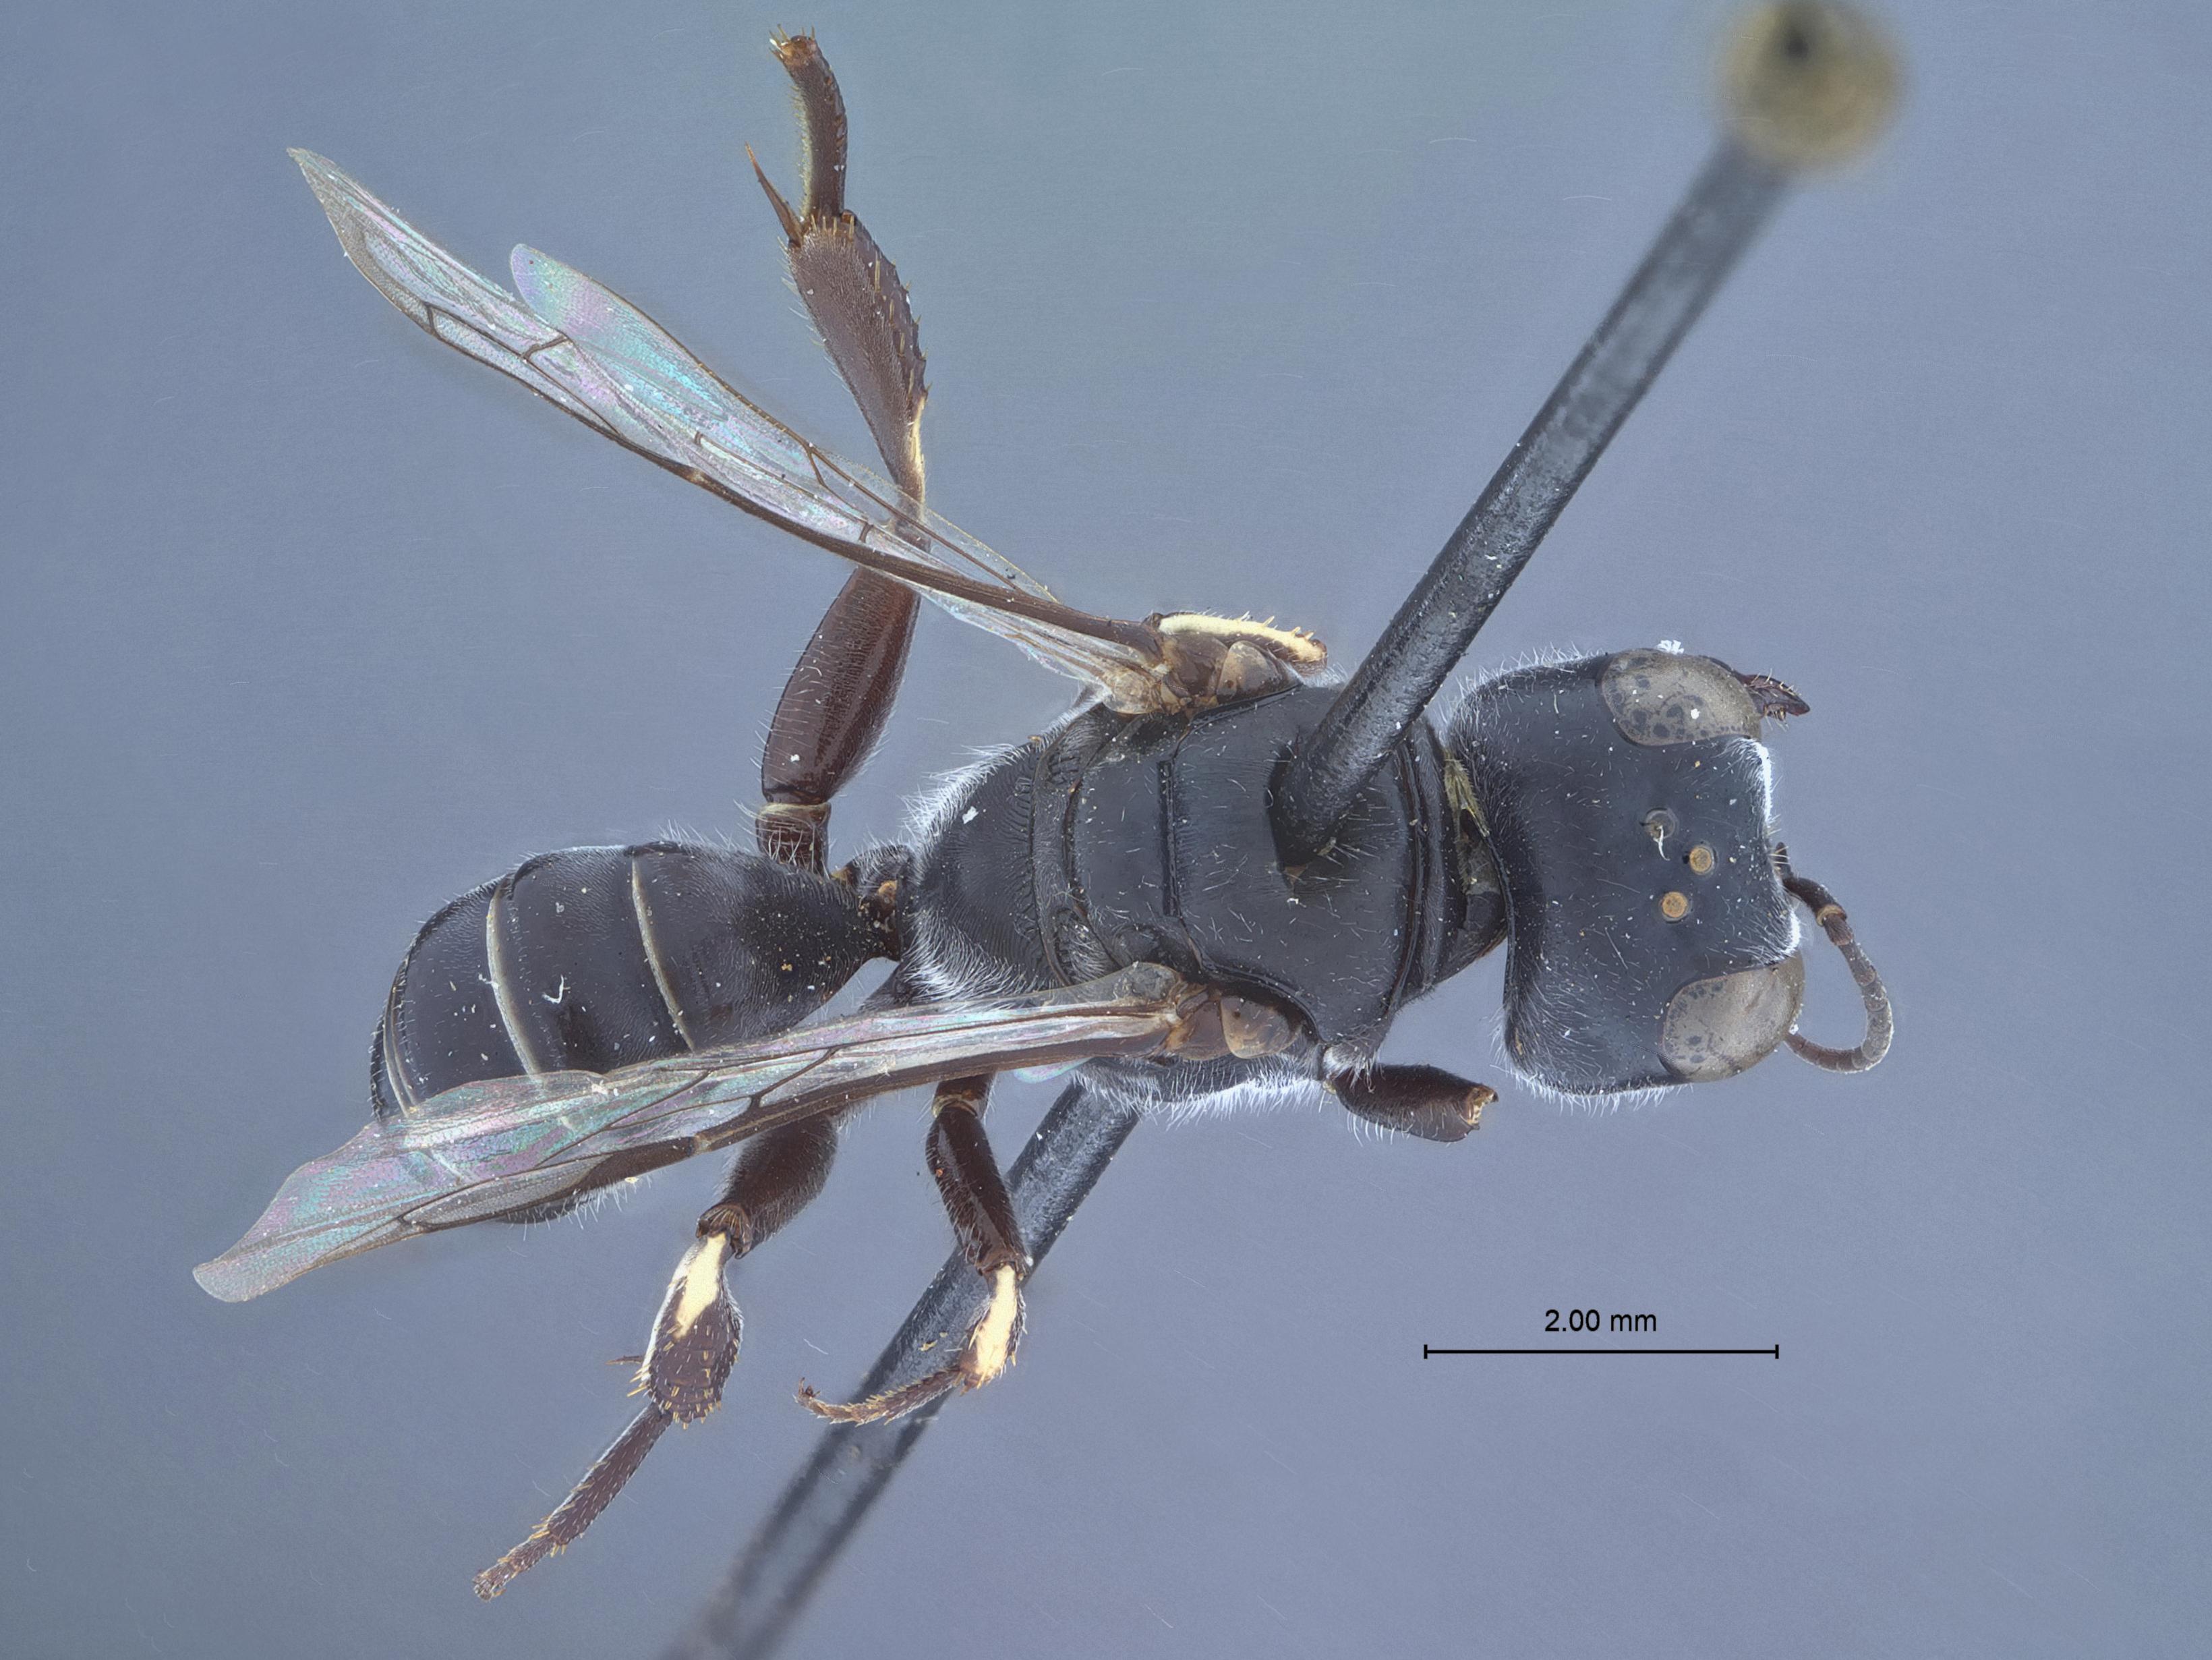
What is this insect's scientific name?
Tracheloides hicksi
